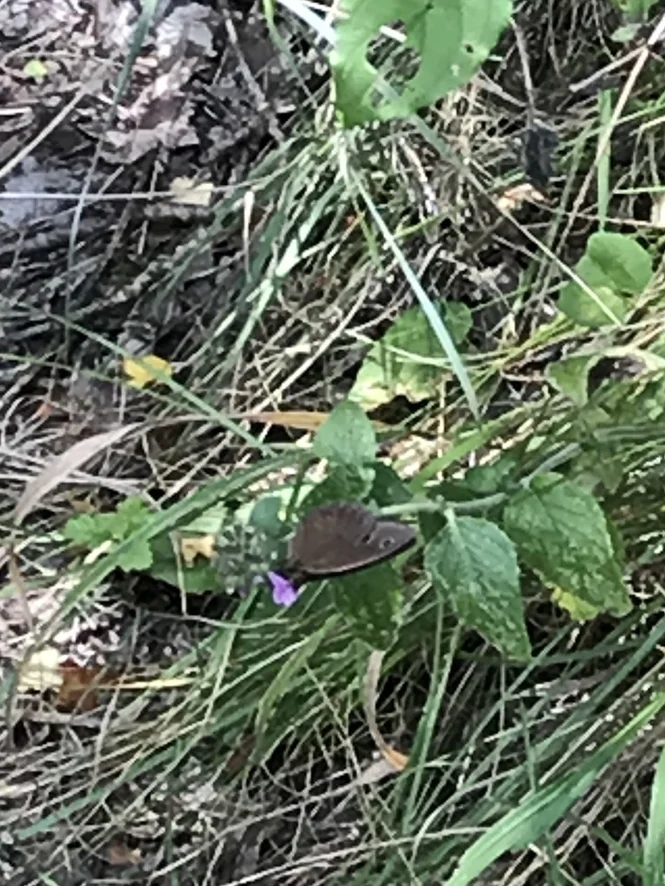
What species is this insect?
Minois dryas
